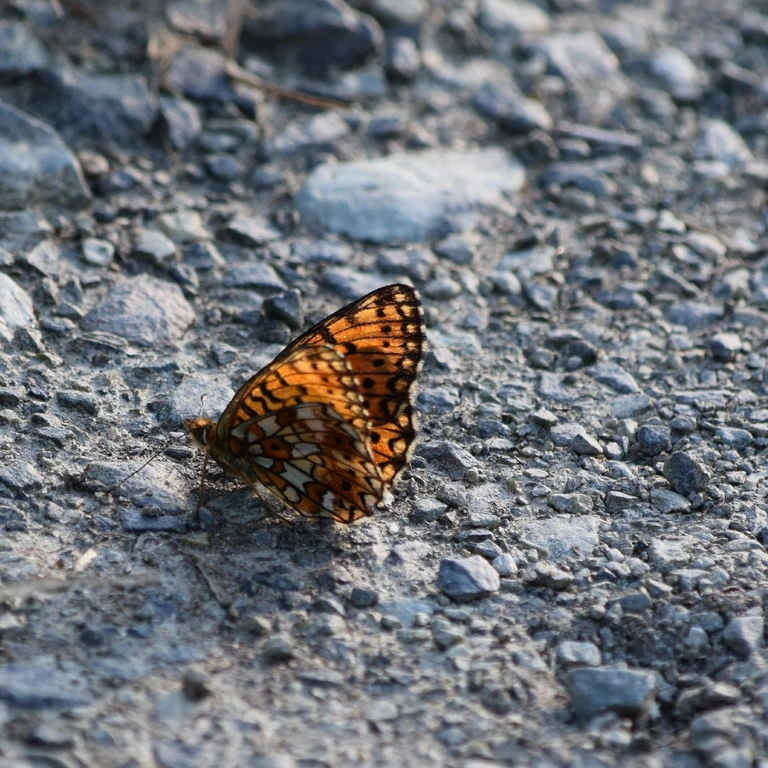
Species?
Boloria selene
